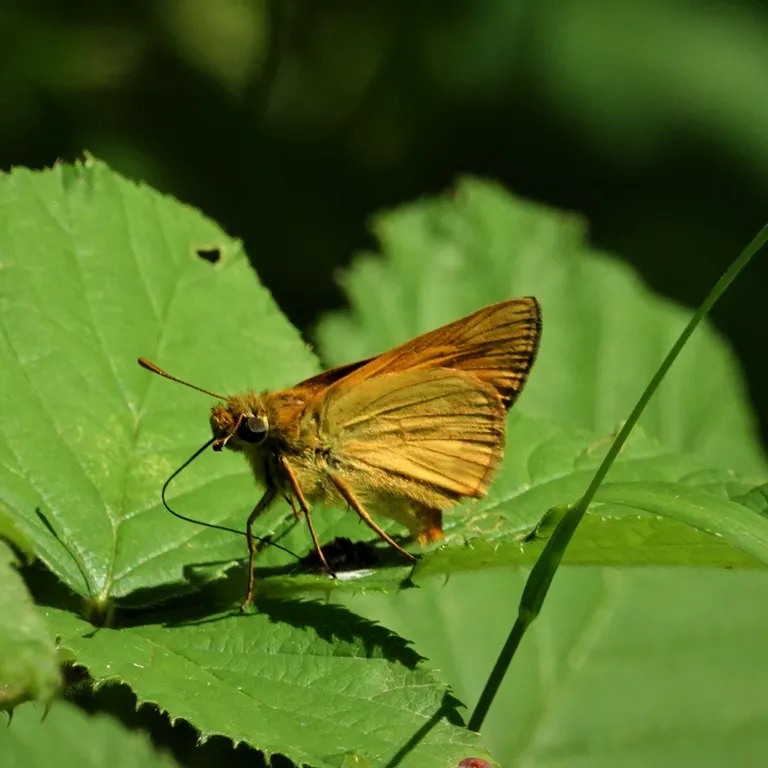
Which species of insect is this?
Ochlodes sylvanus (also Ochlodes venata)
